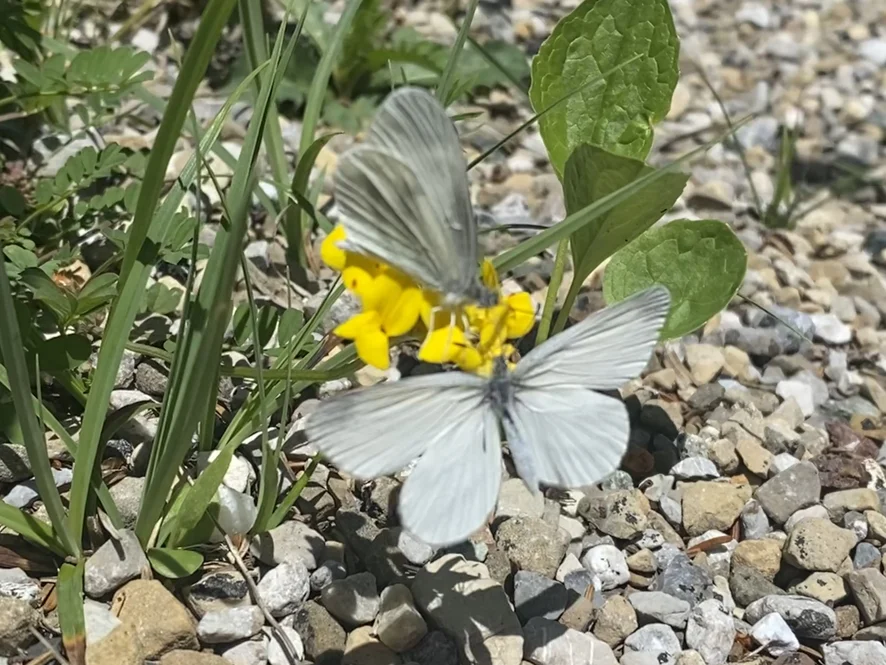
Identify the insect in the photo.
Leptidea sinapis/juvernica
